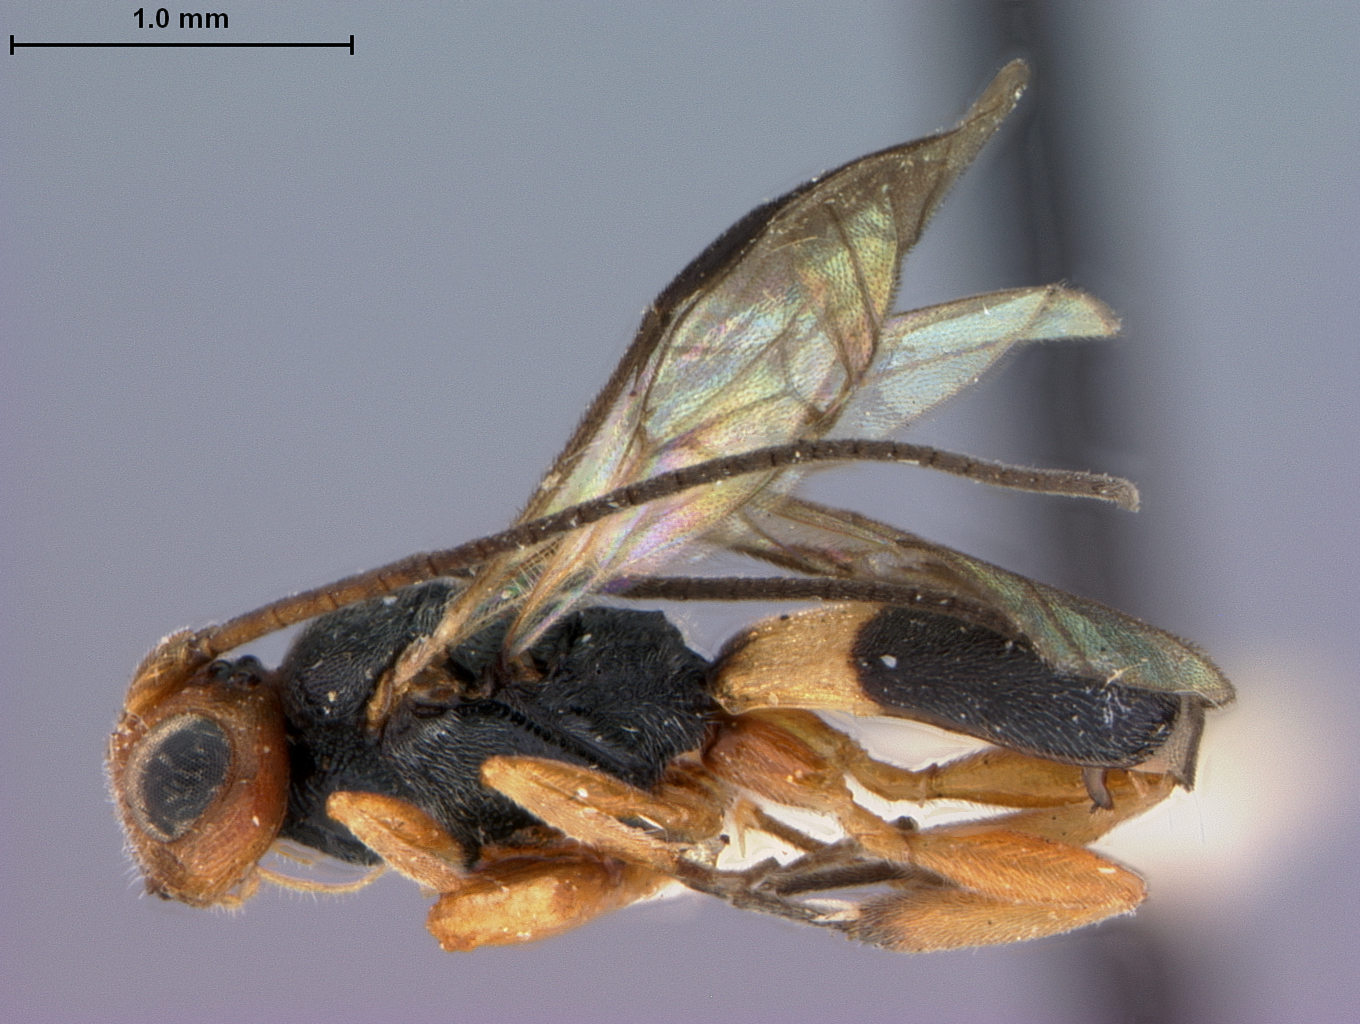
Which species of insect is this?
Ascogaster distinctus
